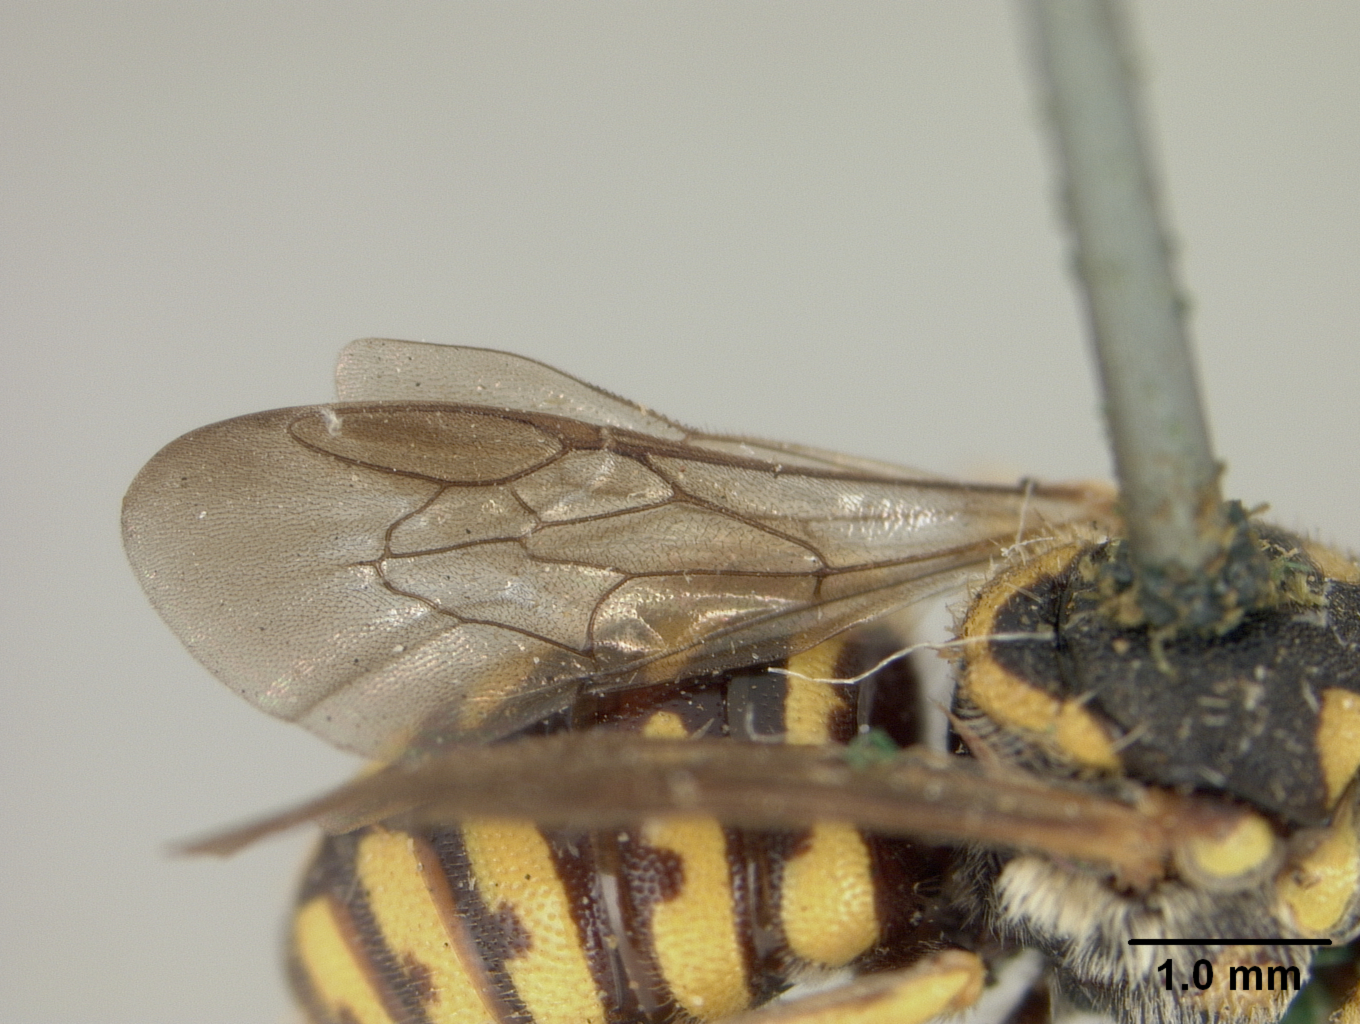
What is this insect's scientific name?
Anthidium consimile
